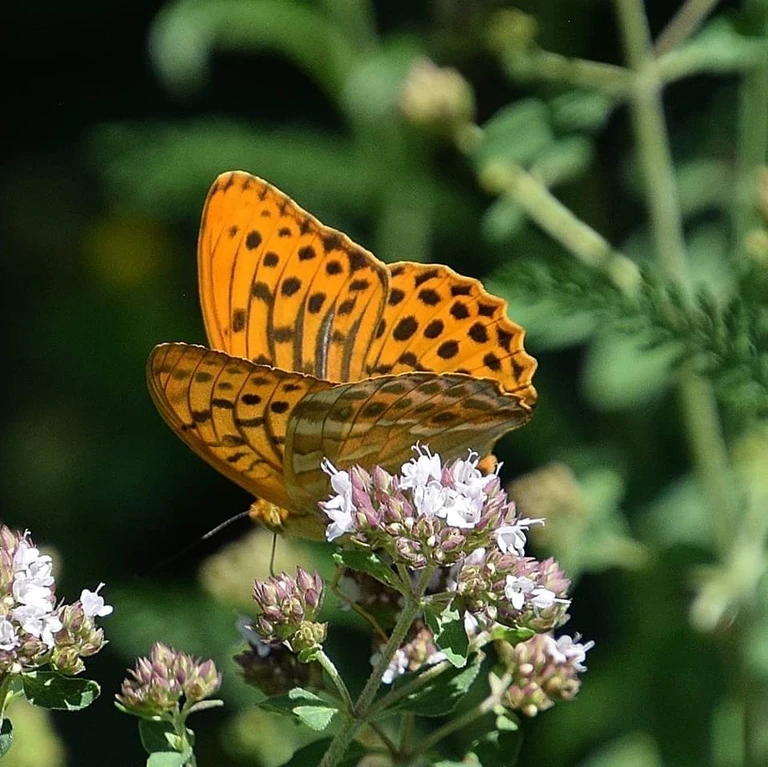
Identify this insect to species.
Argynnis paphia
